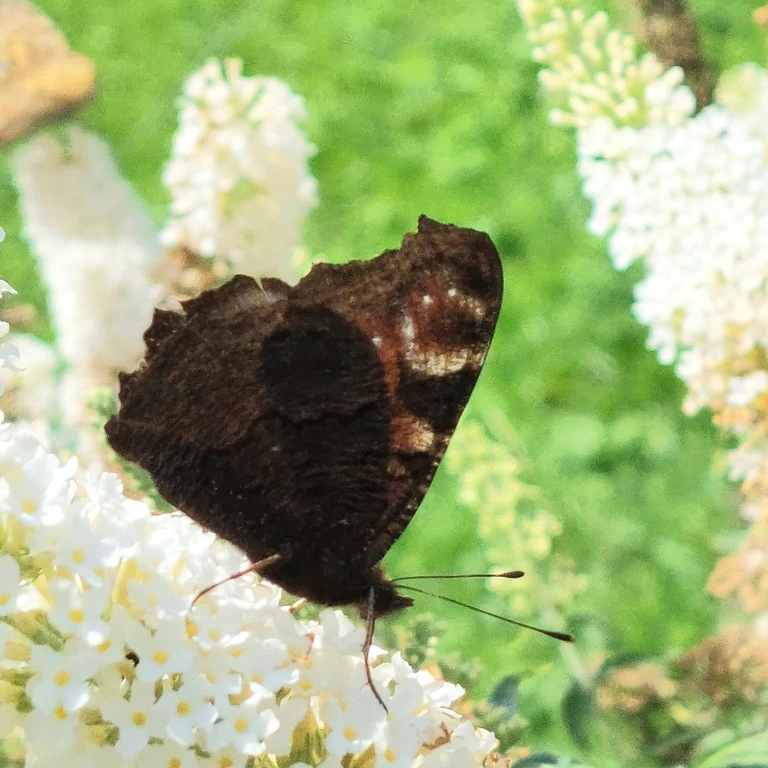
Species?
Aglais io
